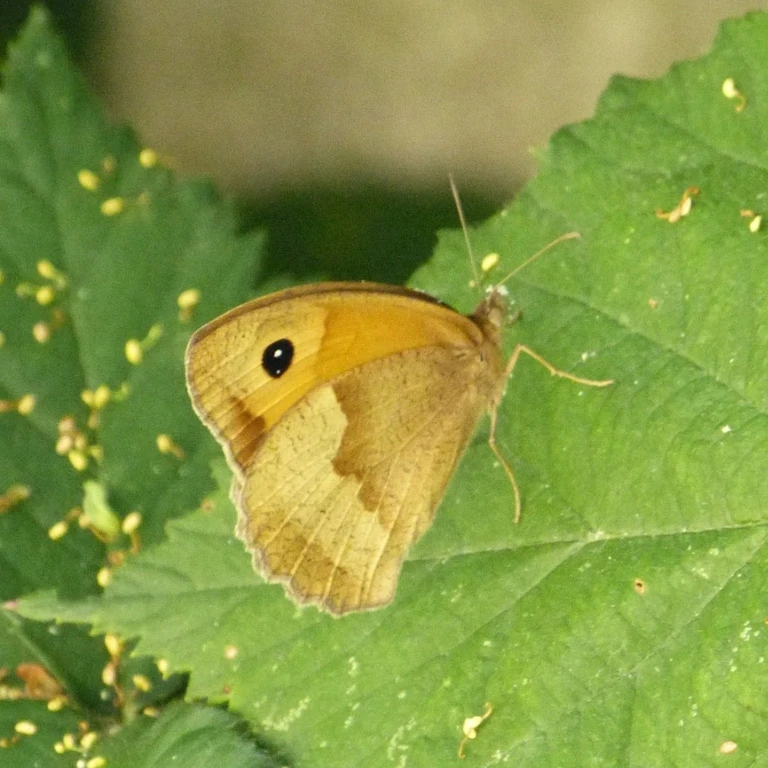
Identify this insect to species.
Maniola jurtina
